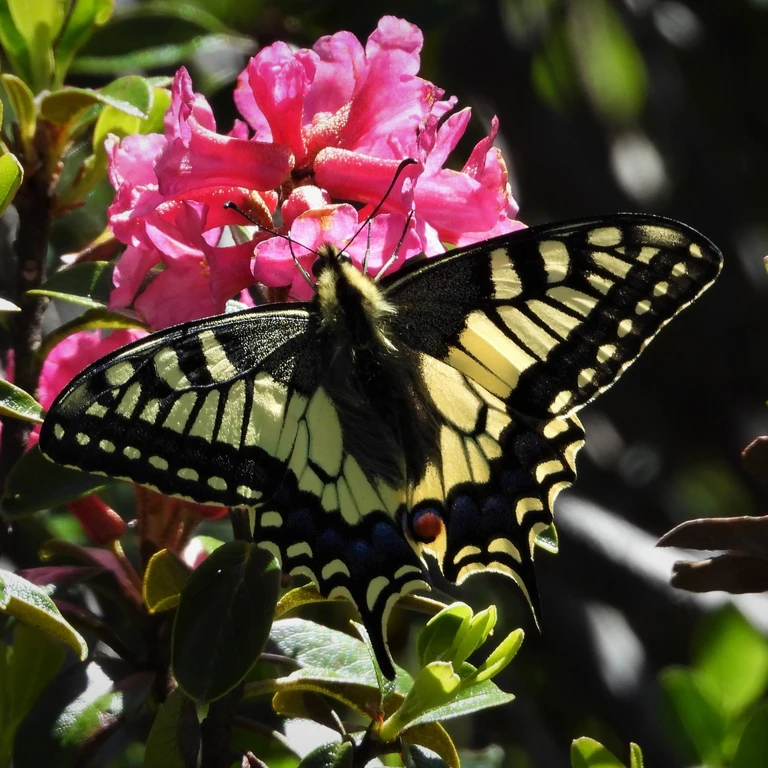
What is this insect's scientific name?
Papilio machaon
